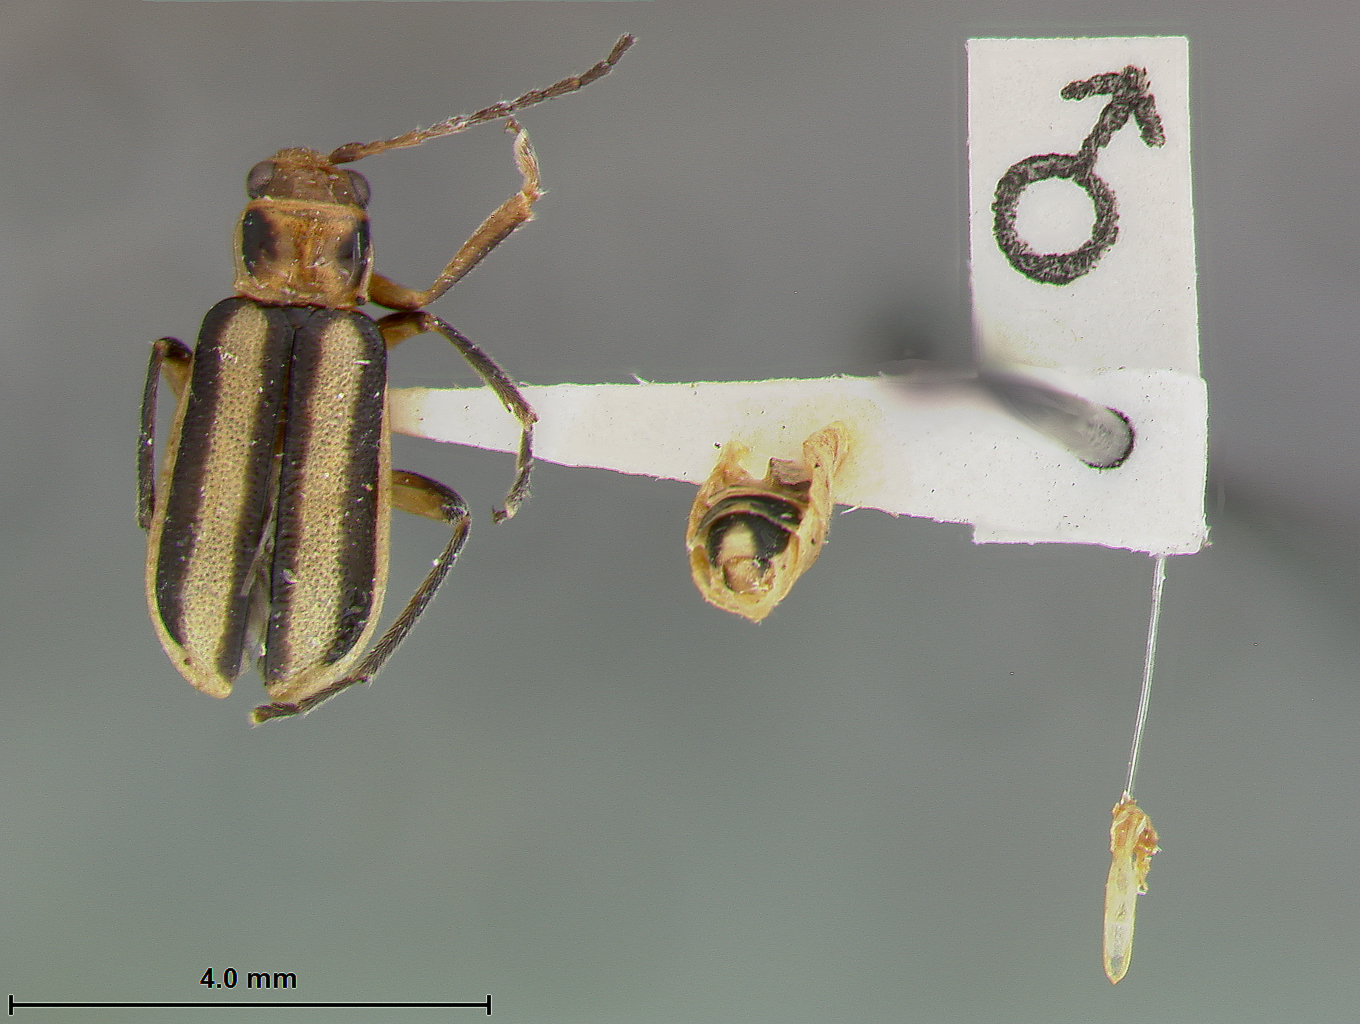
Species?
Iceloceras vittatum
